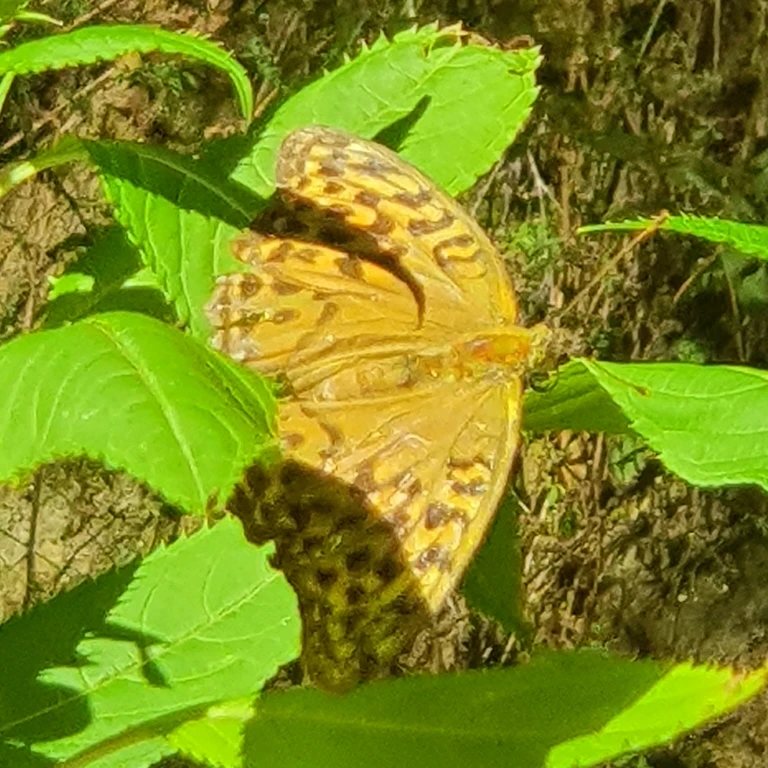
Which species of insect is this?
Argynnis paphia
